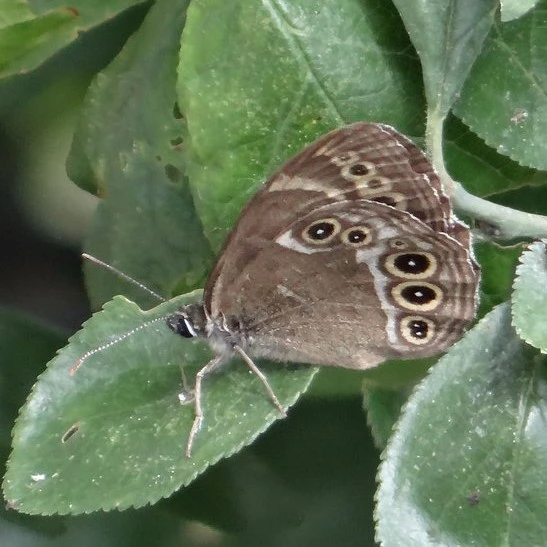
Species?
Lopinga achine (also Pararge achine)
